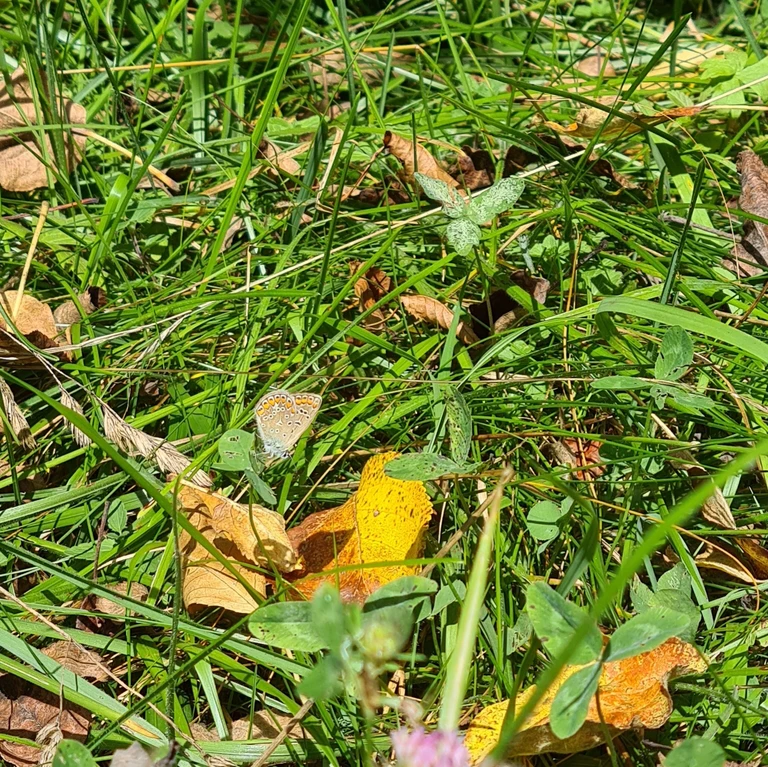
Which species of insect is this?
Polyommatus icarus
